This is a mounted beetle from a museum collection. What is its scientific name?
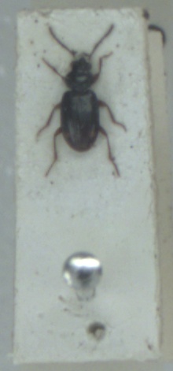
Bembidion guttula
